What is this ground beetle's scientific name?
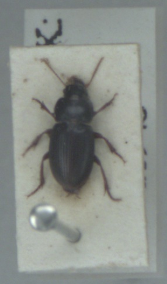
Harpalus pumilus
